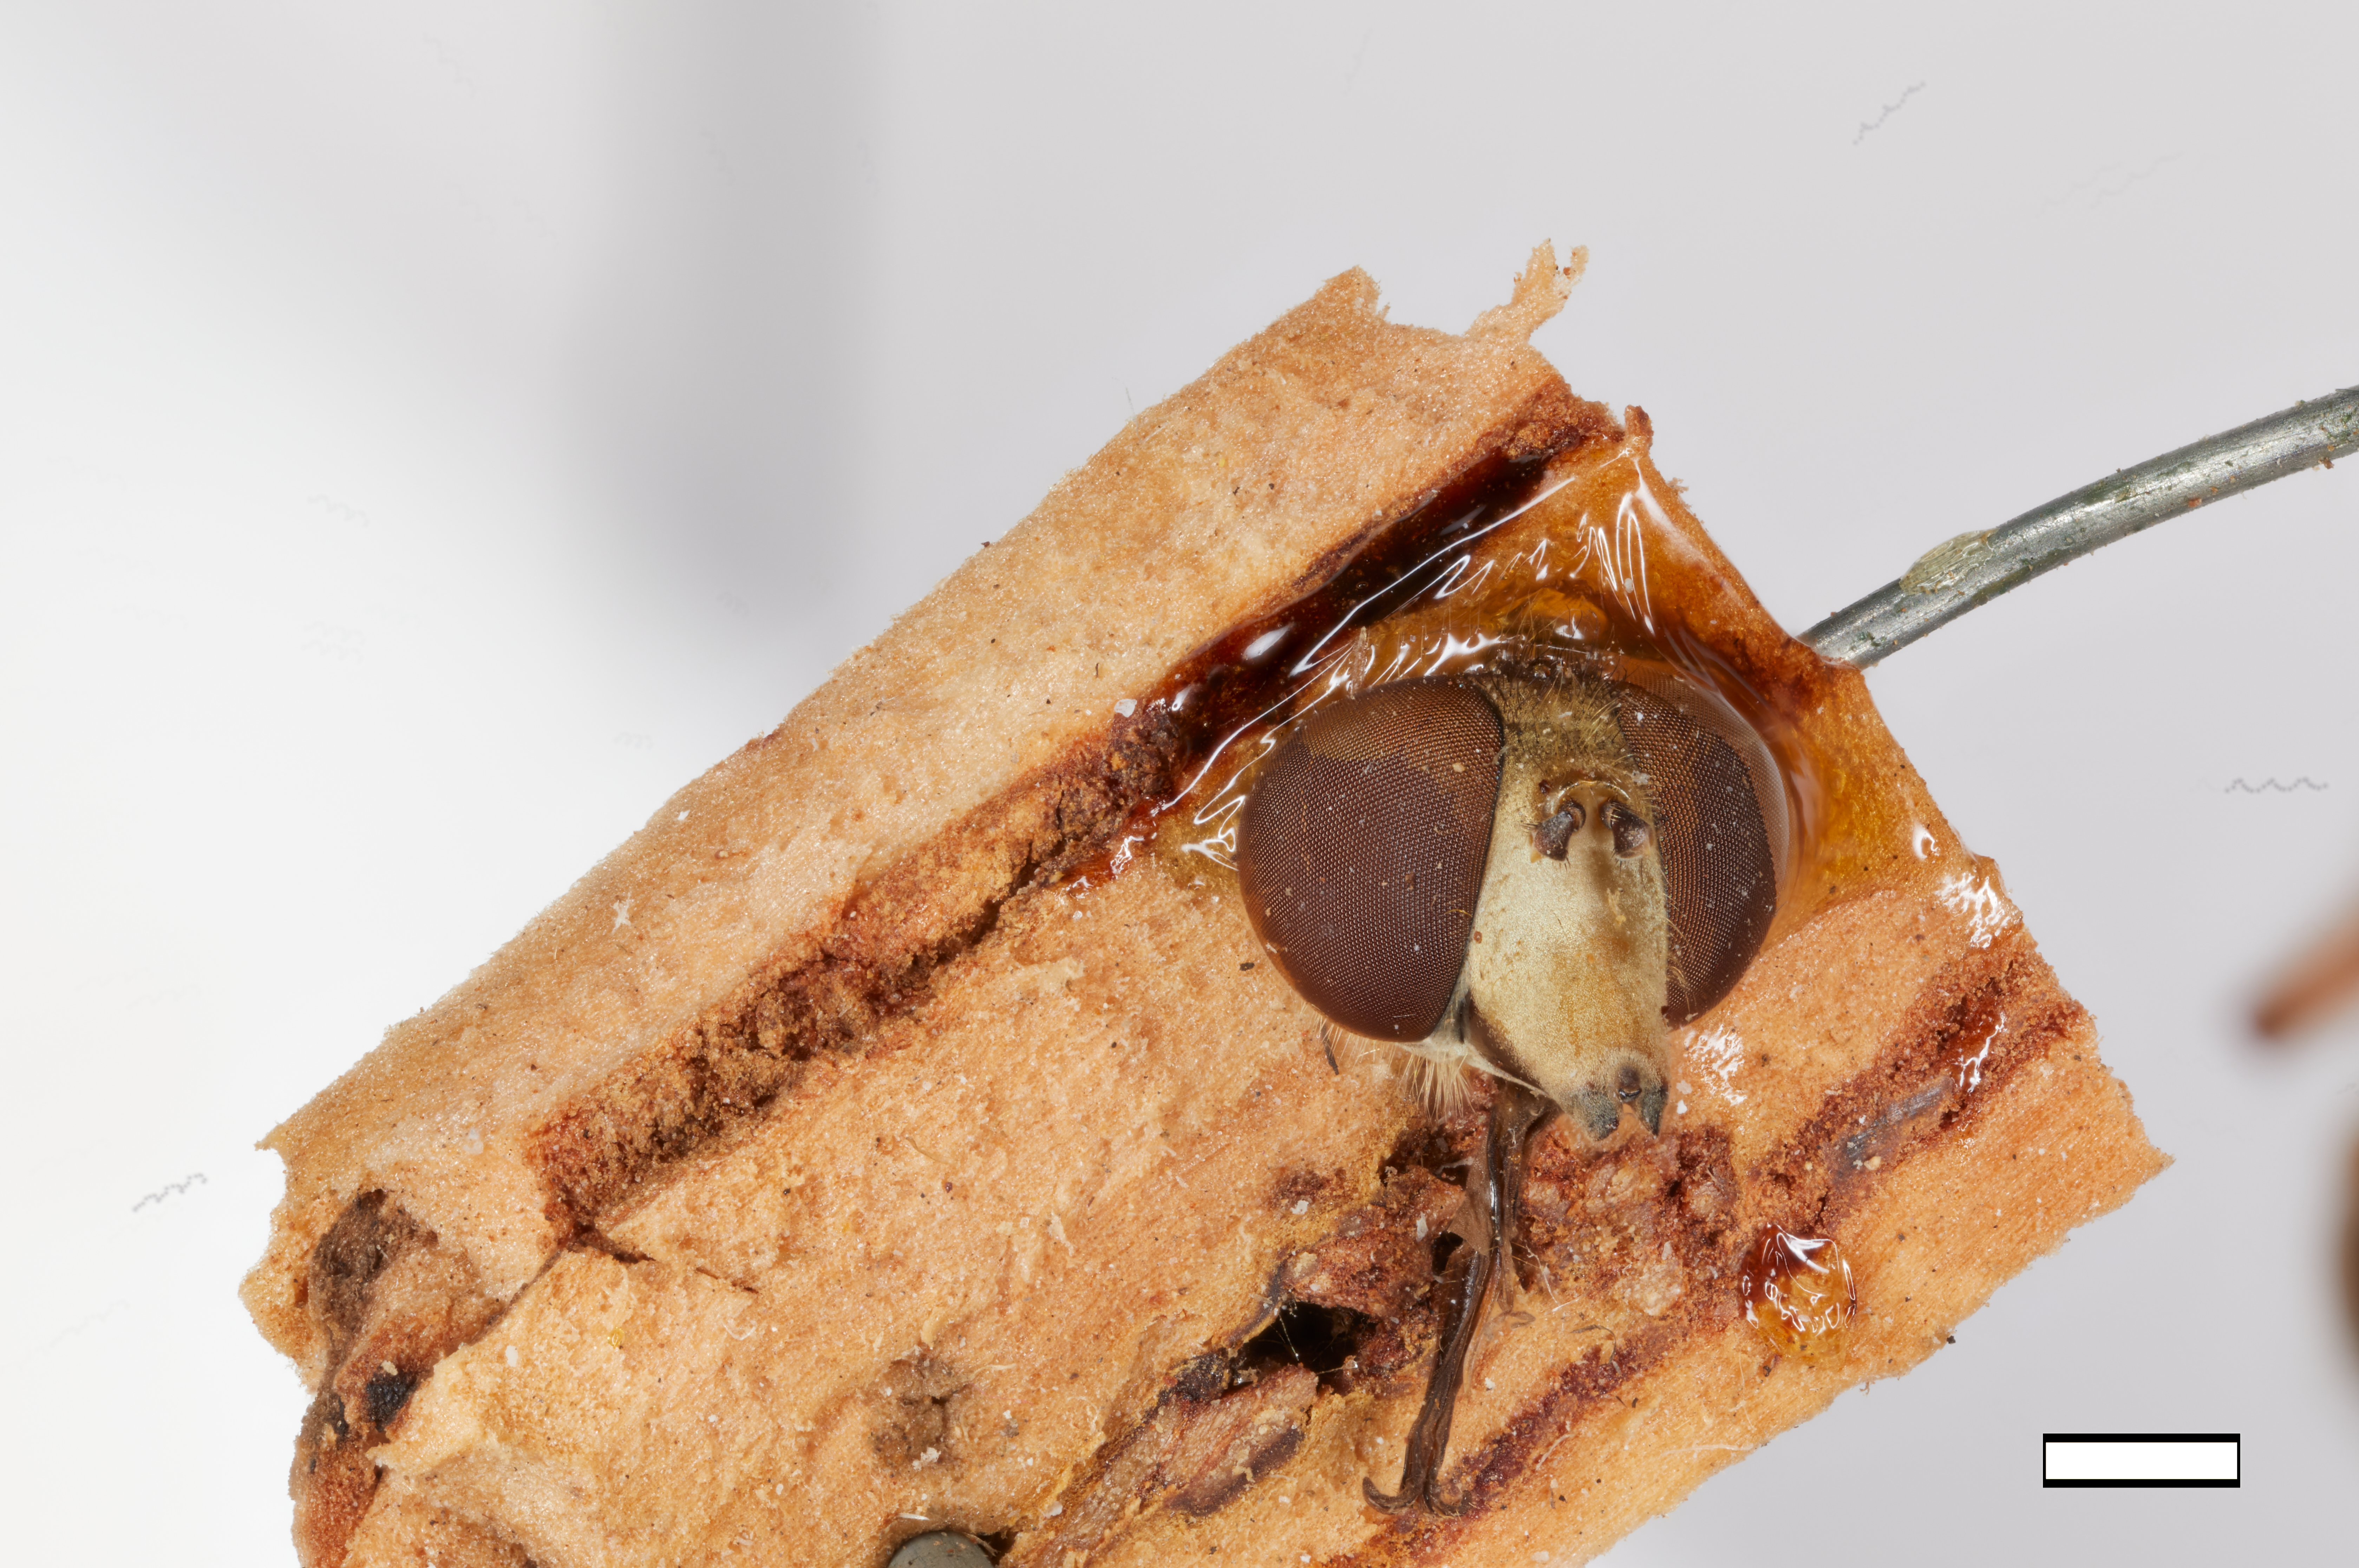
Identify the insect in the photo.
Helophilus conostomus
